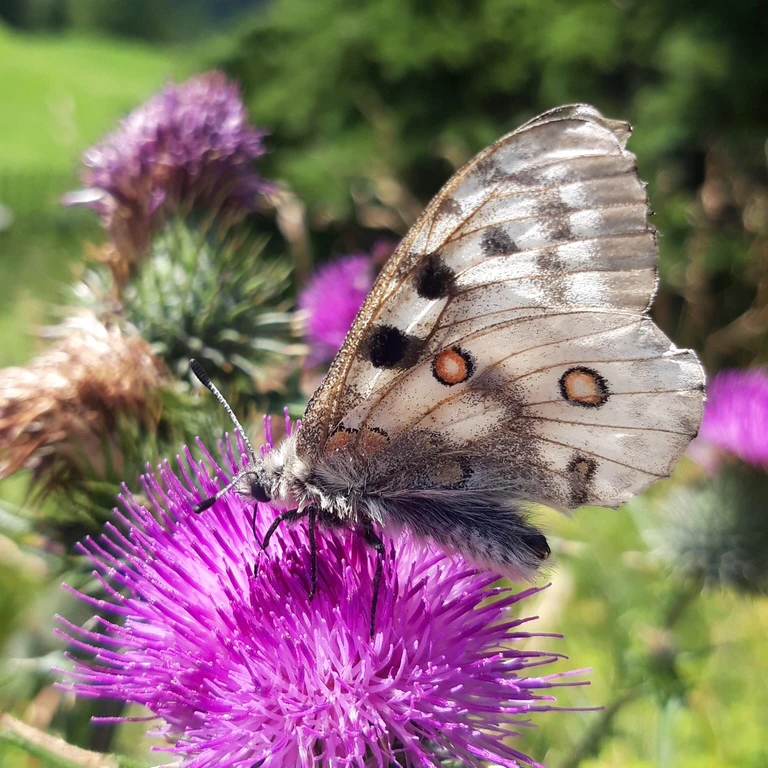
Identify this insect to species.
Parnassius apollo
